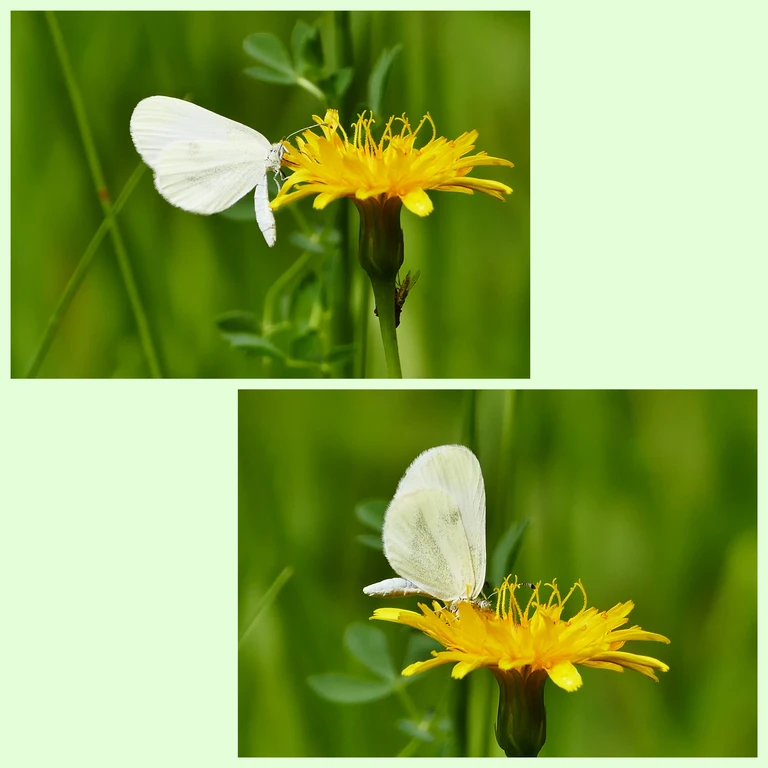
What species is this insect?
Leptidea sinapis/juvernica
